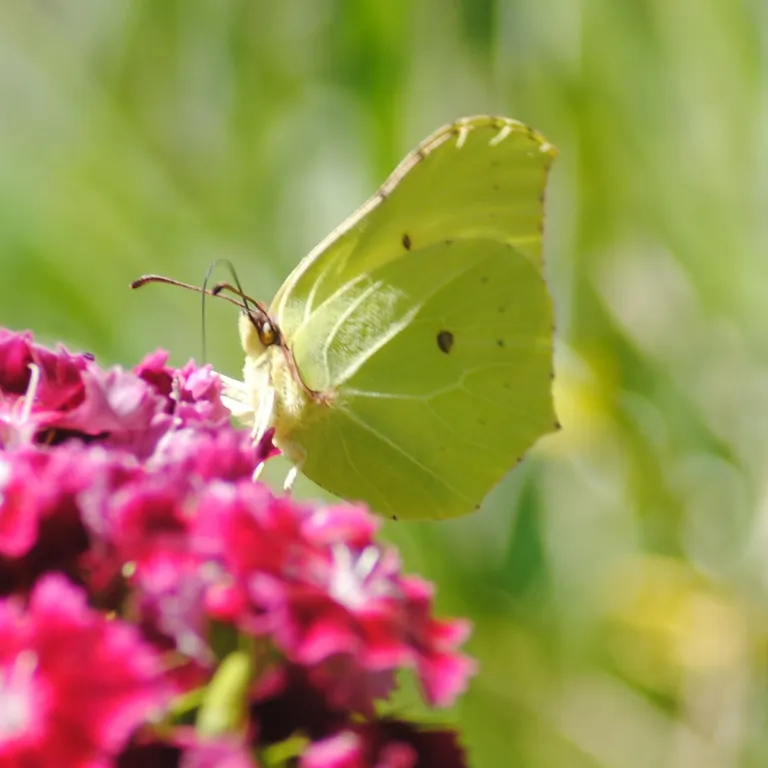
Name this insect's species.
Gonepteryx rhamni
